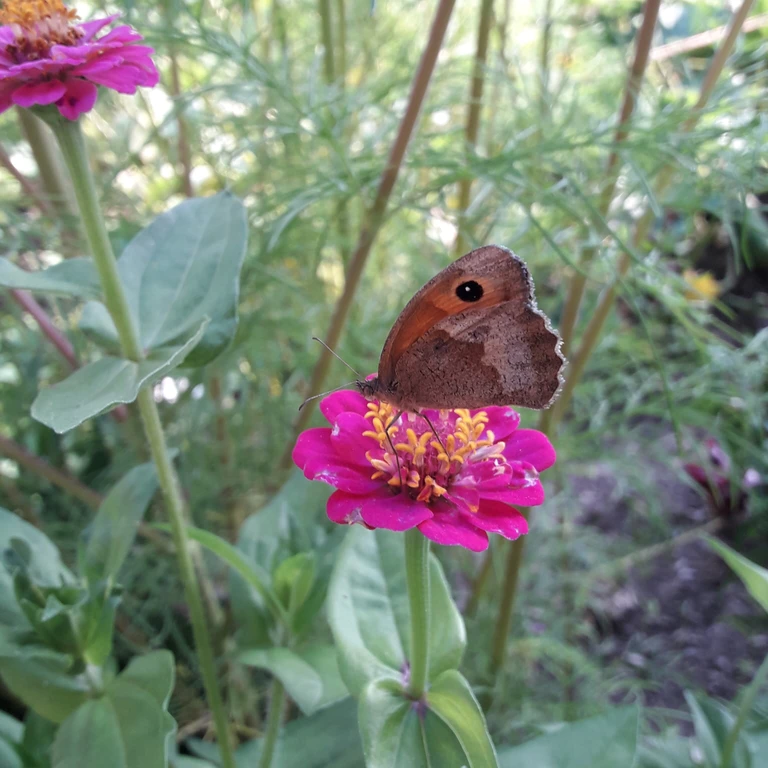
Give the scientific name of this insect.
Maniola jurtina
